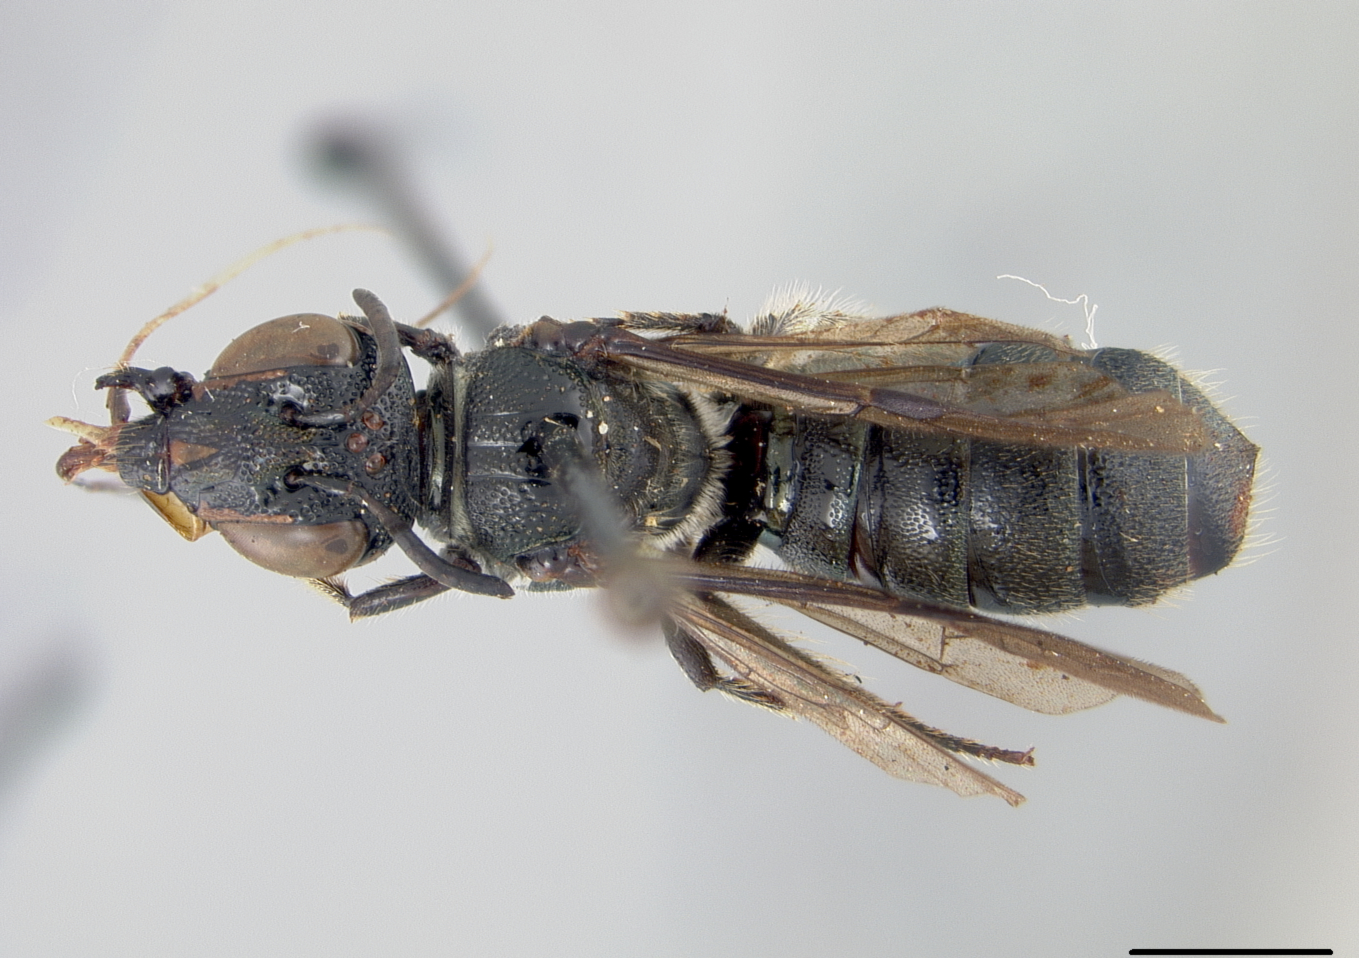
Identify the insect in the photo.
Ceratina titusi
